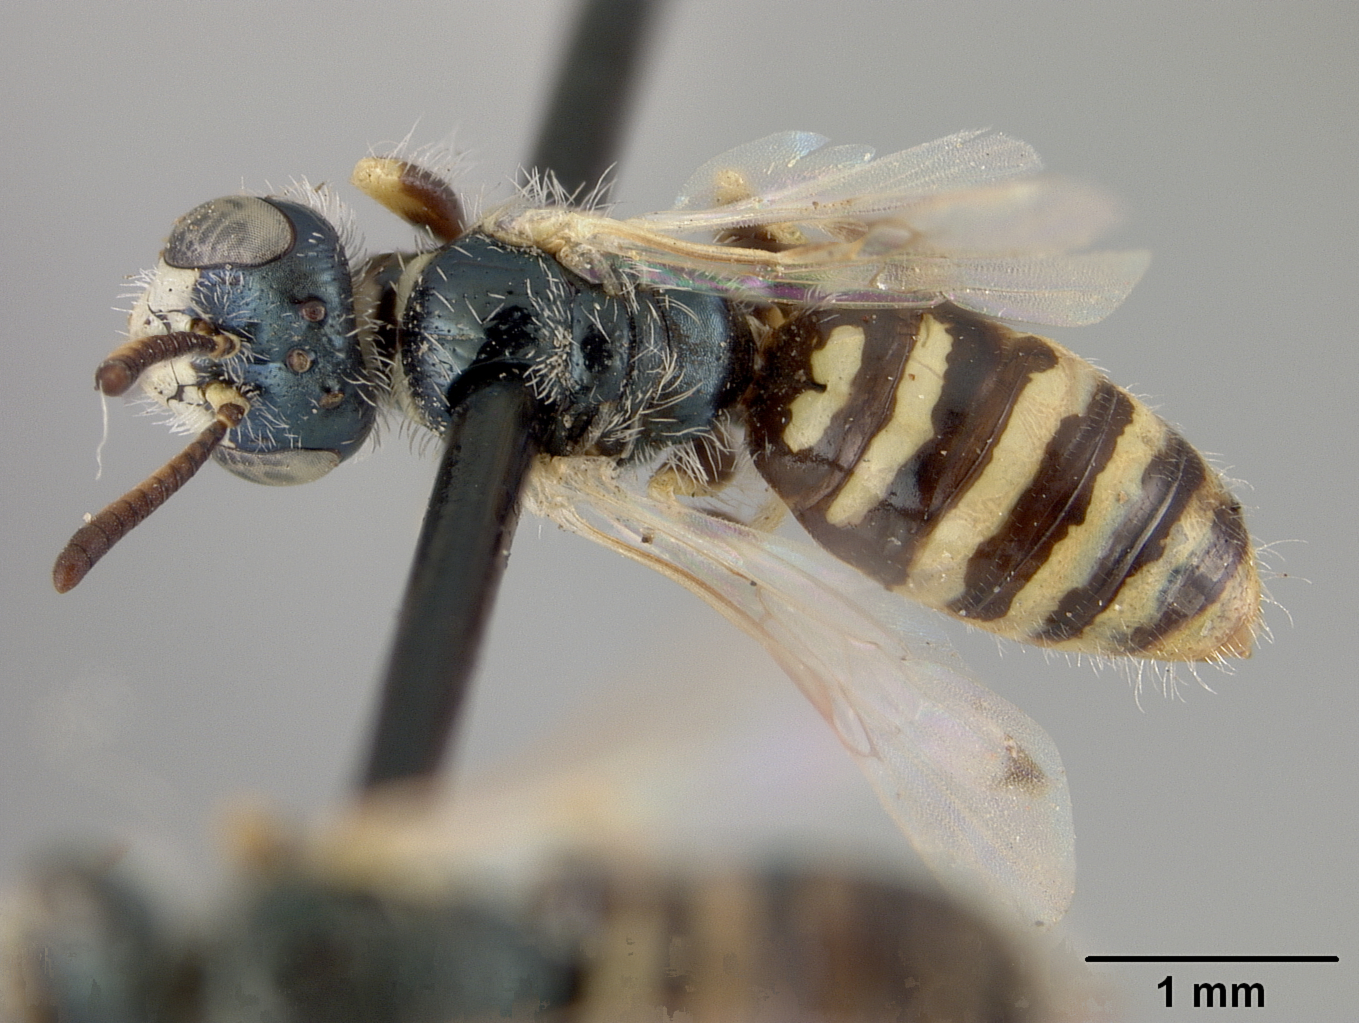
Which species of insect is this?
Perdita wilmattae
